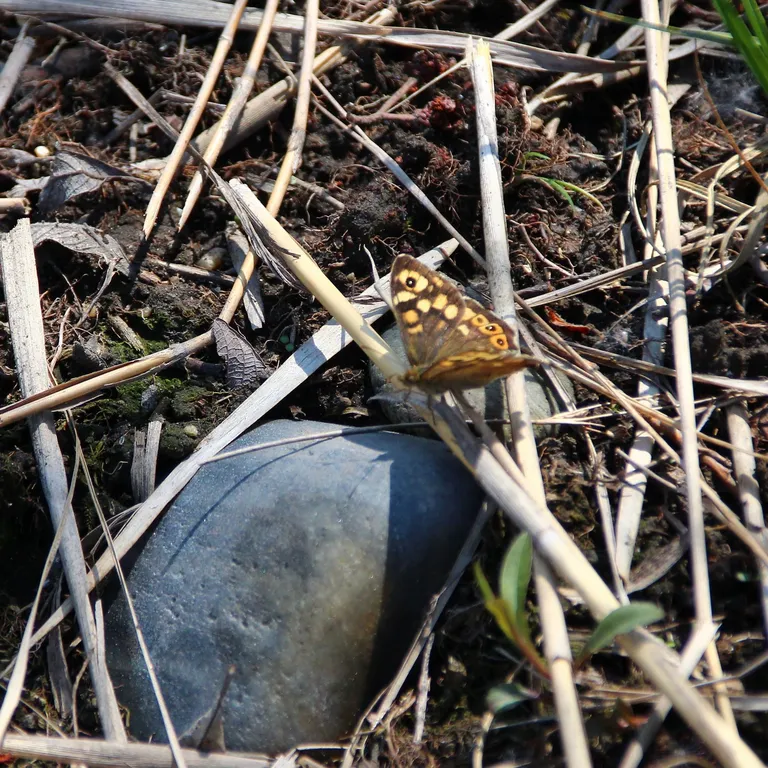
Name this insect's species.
Pararge aegeria
